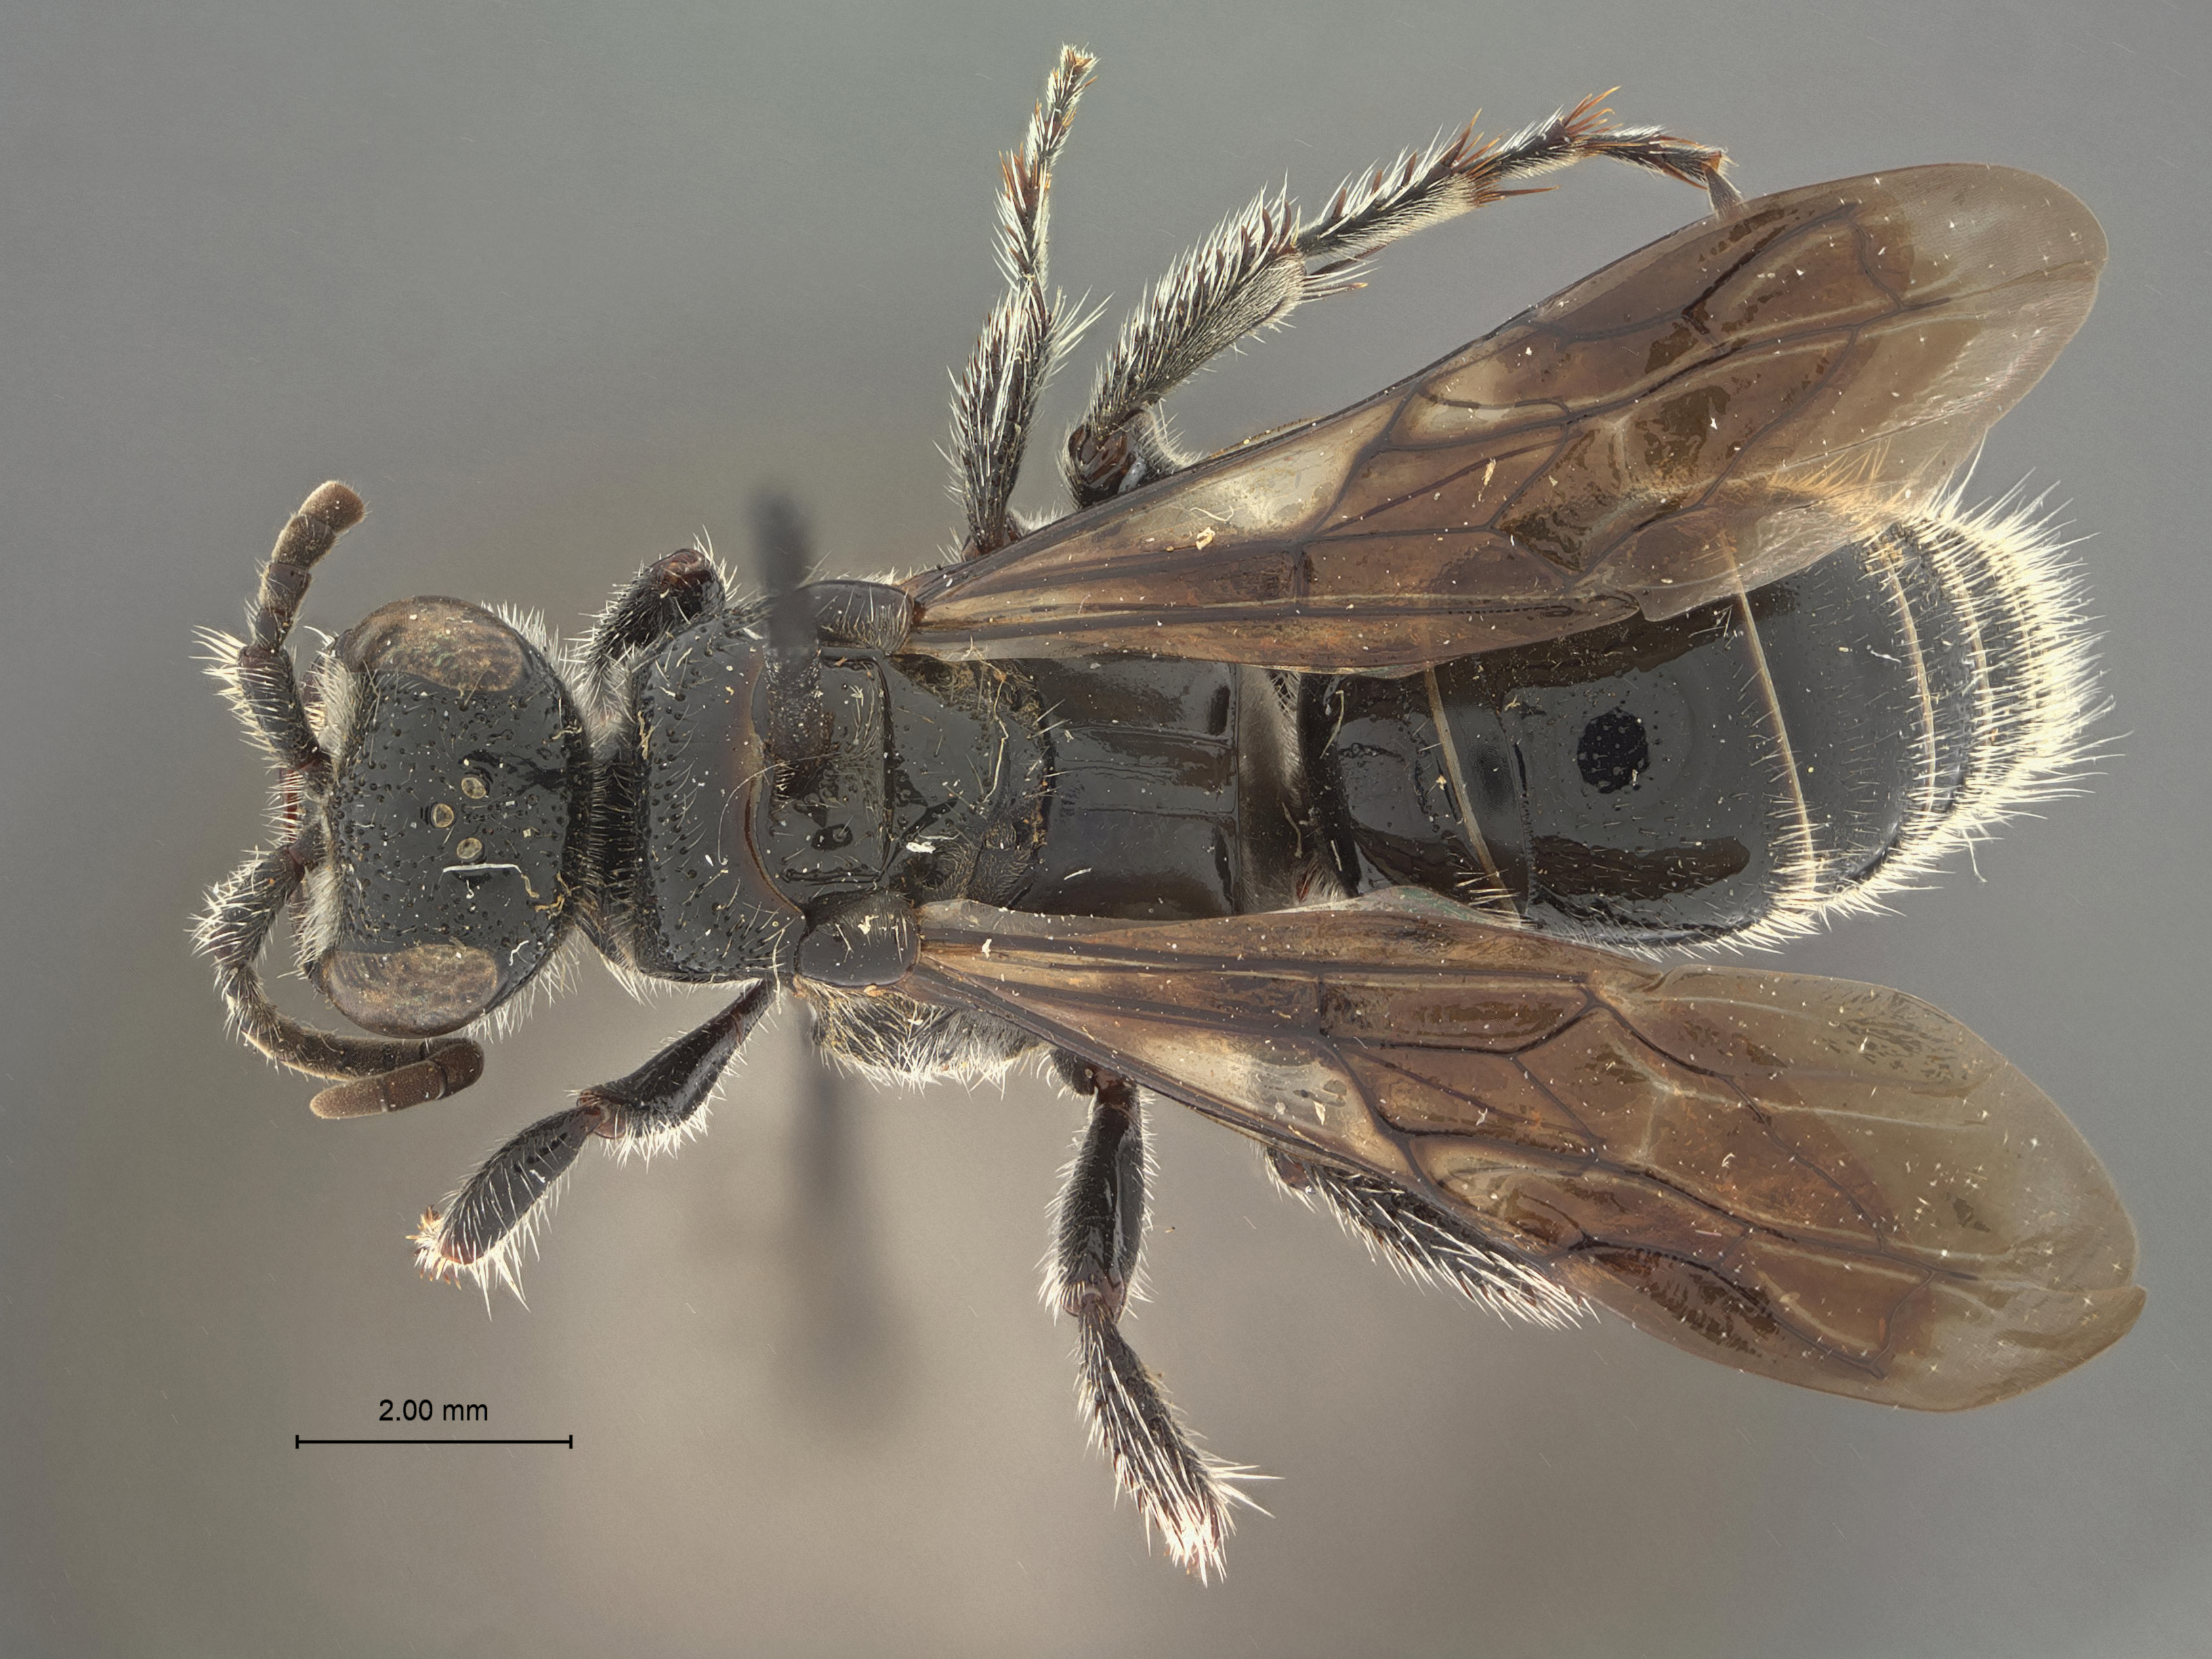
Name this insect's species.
Tiphia atrata
